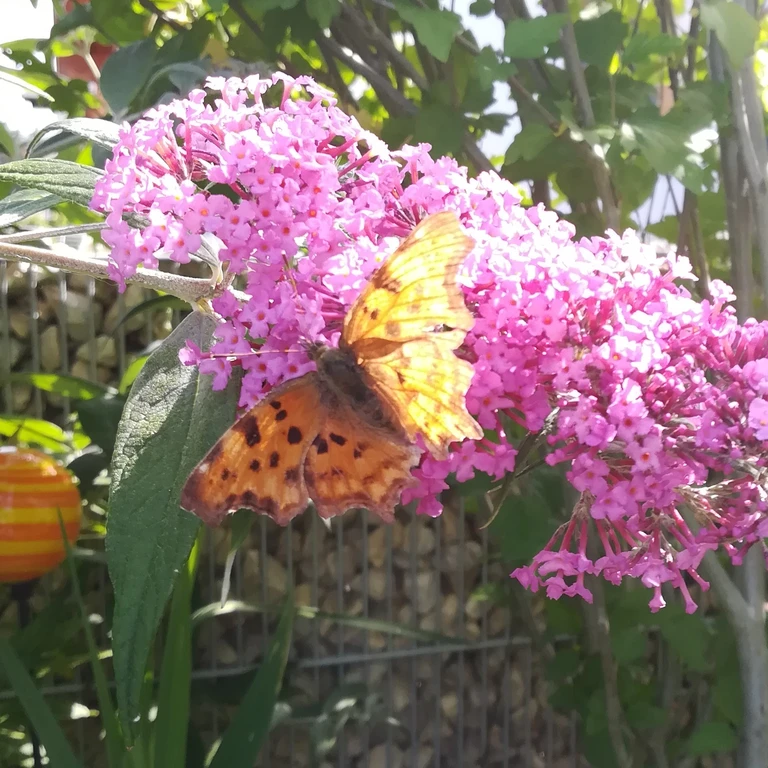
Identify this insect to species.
Polygonia c-album
